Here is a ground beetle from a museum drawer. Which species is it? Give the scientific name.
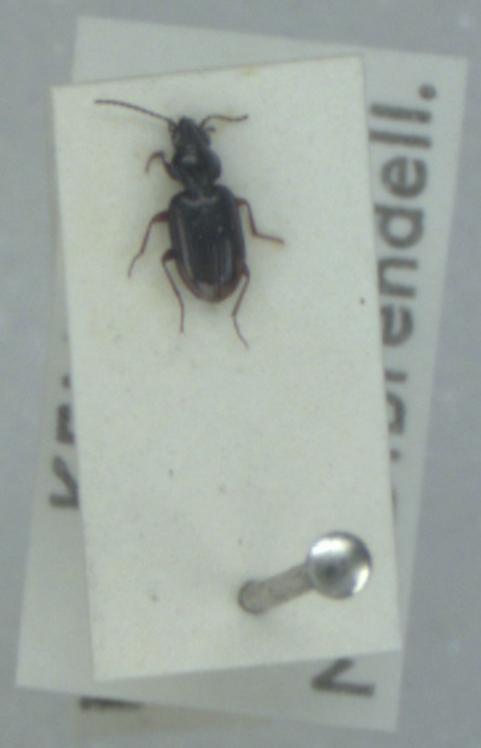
Bembidion lunulatum
